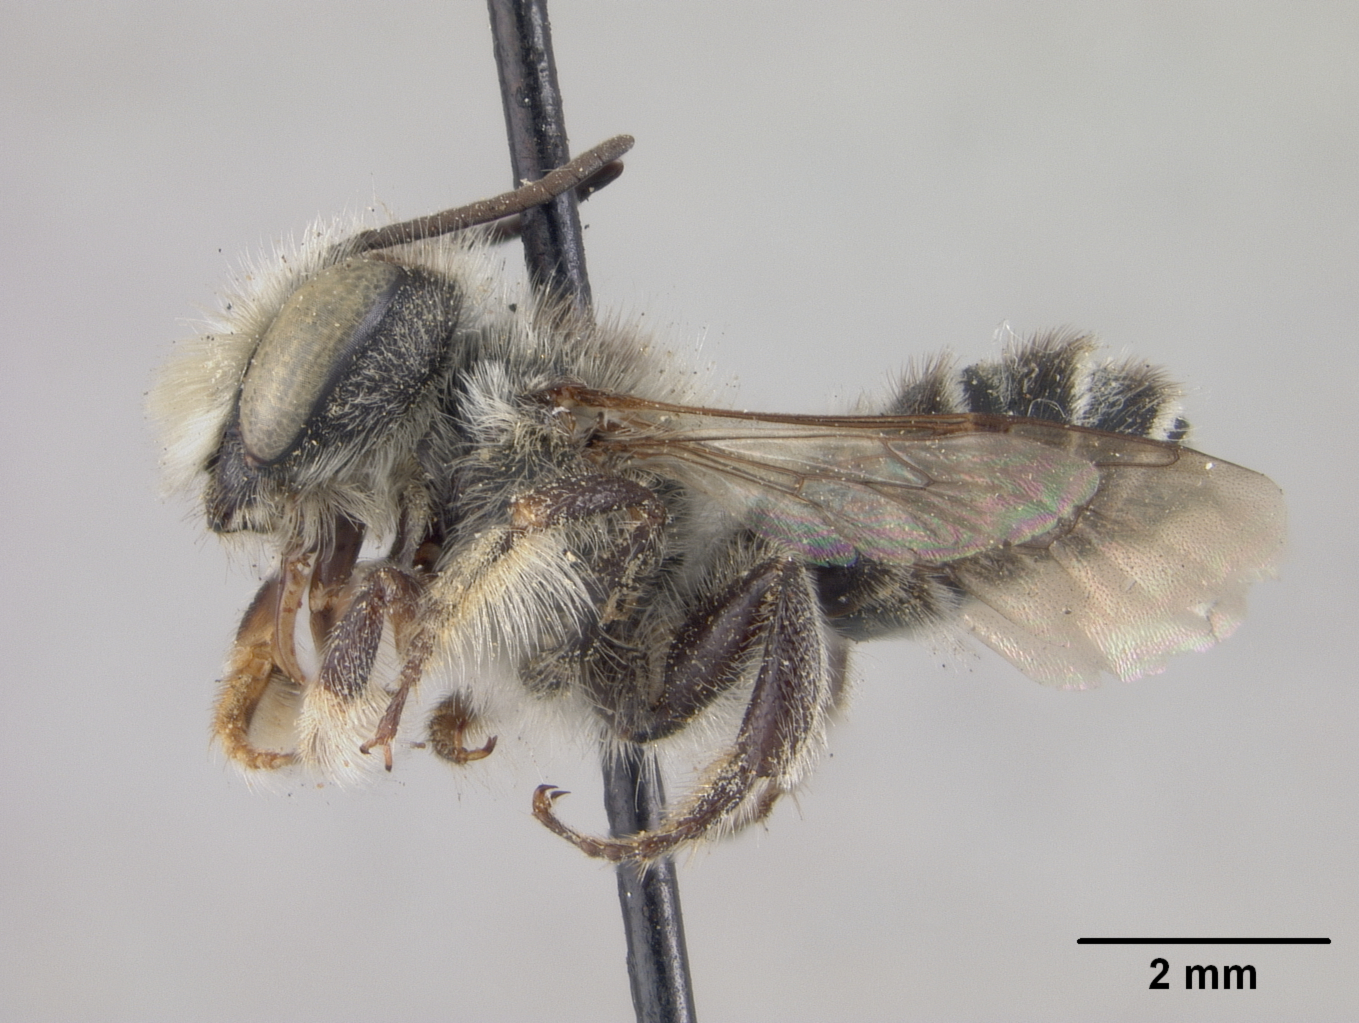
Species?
Megachile neglecta
